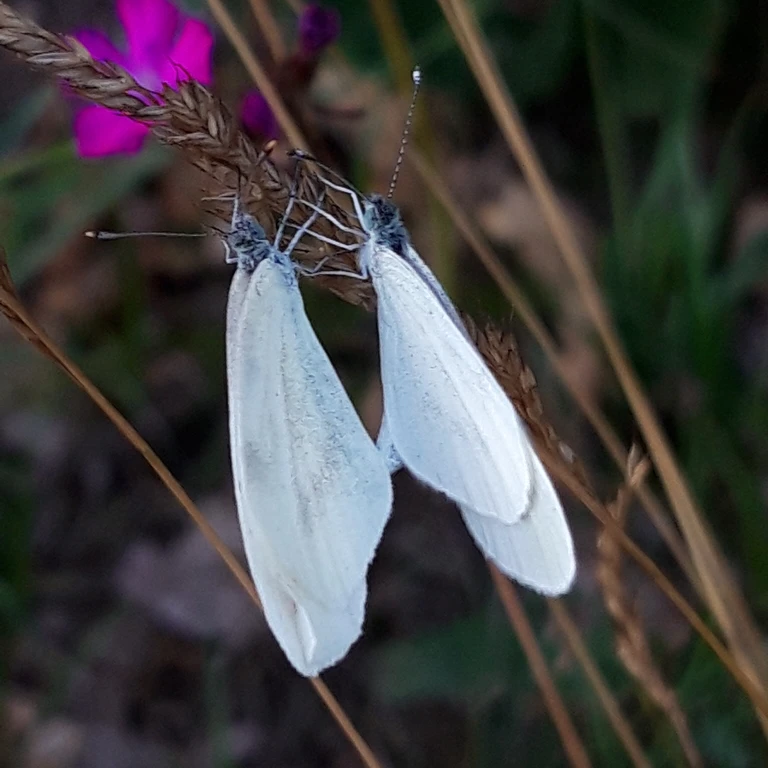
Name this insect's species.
Leptidea sinapis/juvernica
